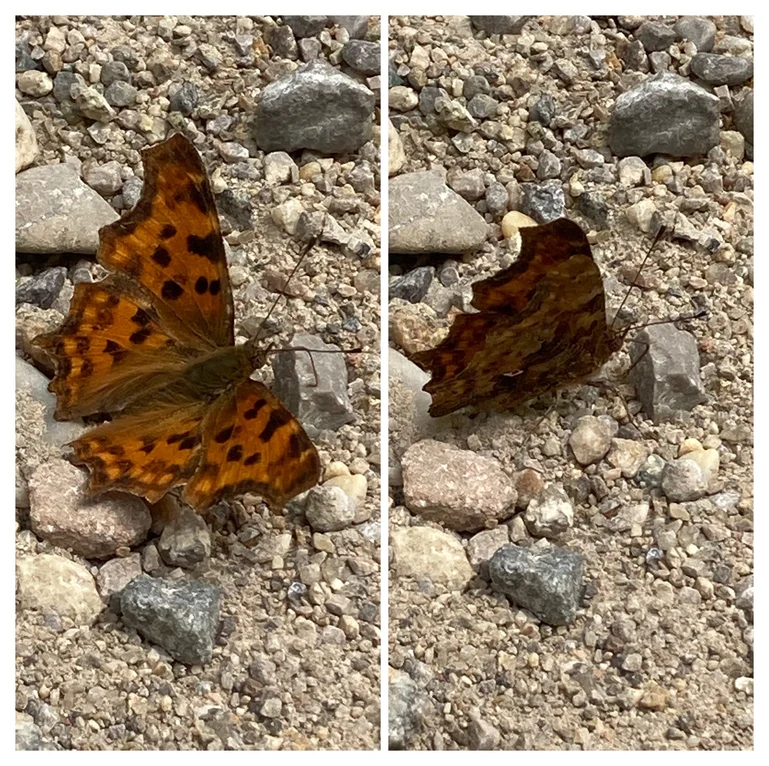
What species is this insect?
Polygonia c-album
